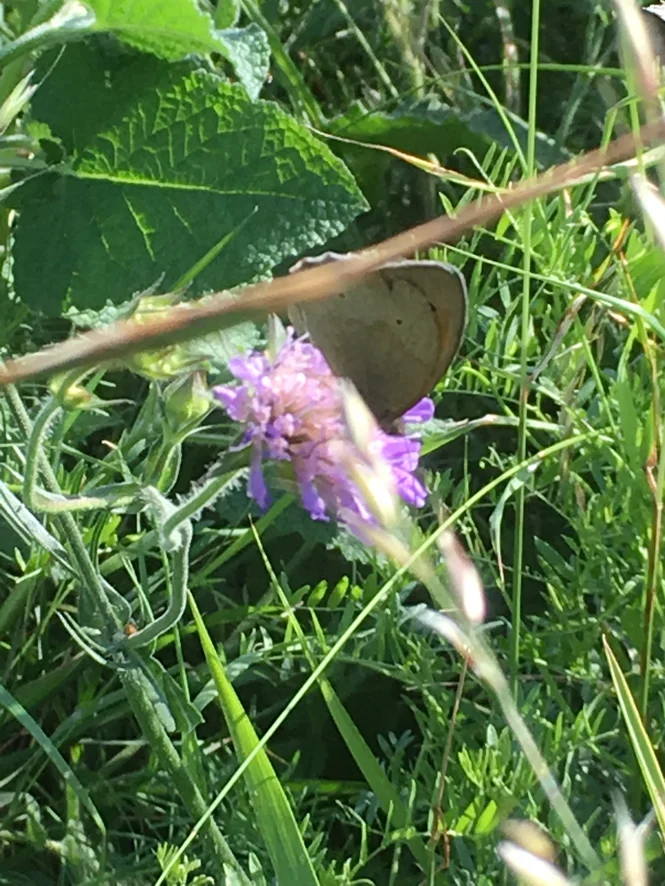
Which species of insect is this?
Maniola jurtina
